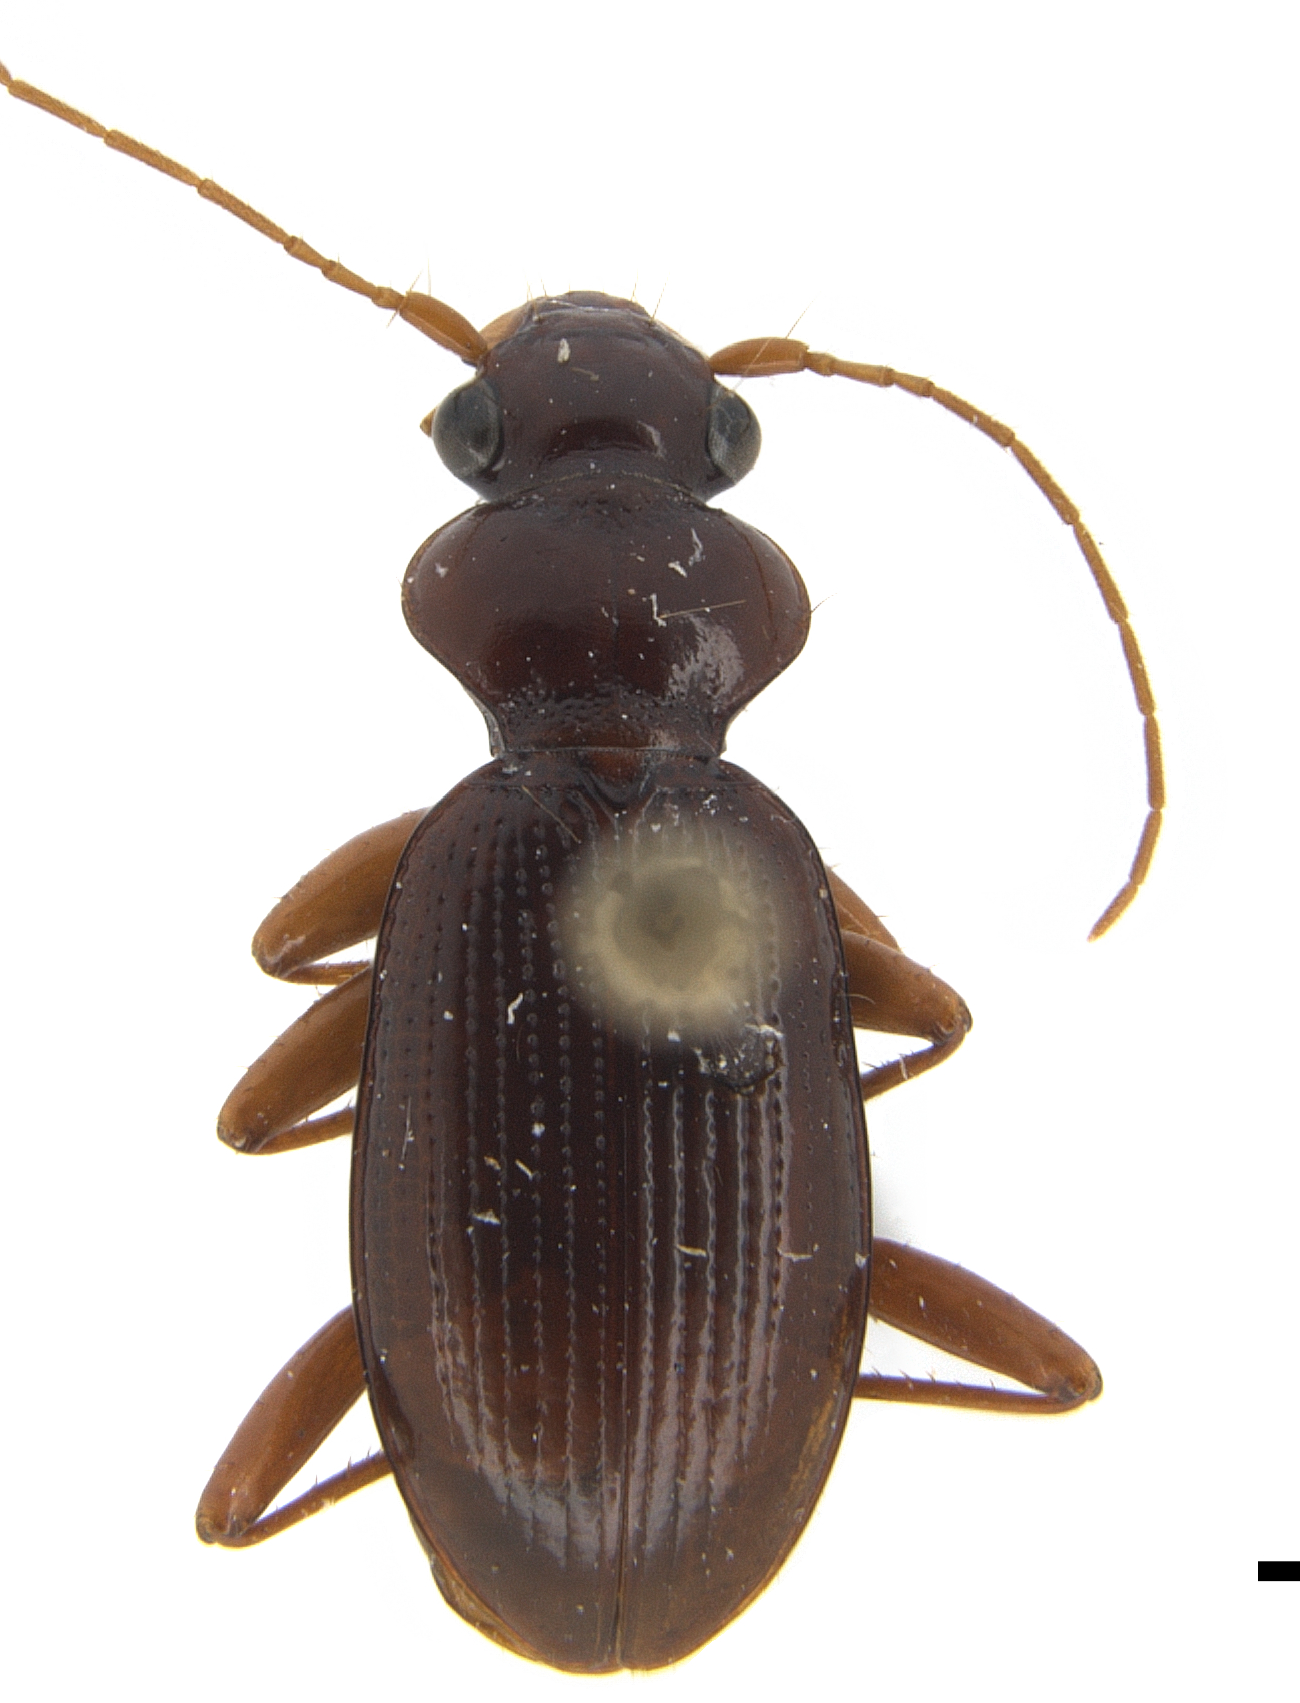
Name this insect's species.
Leistus ferrugineus
